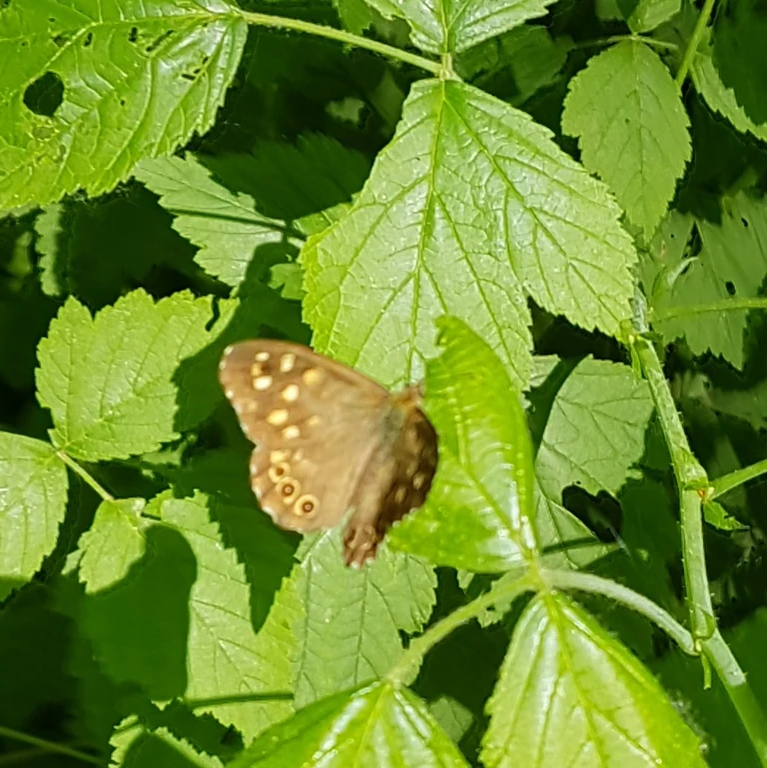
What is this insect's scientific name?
Pararge aegeria
